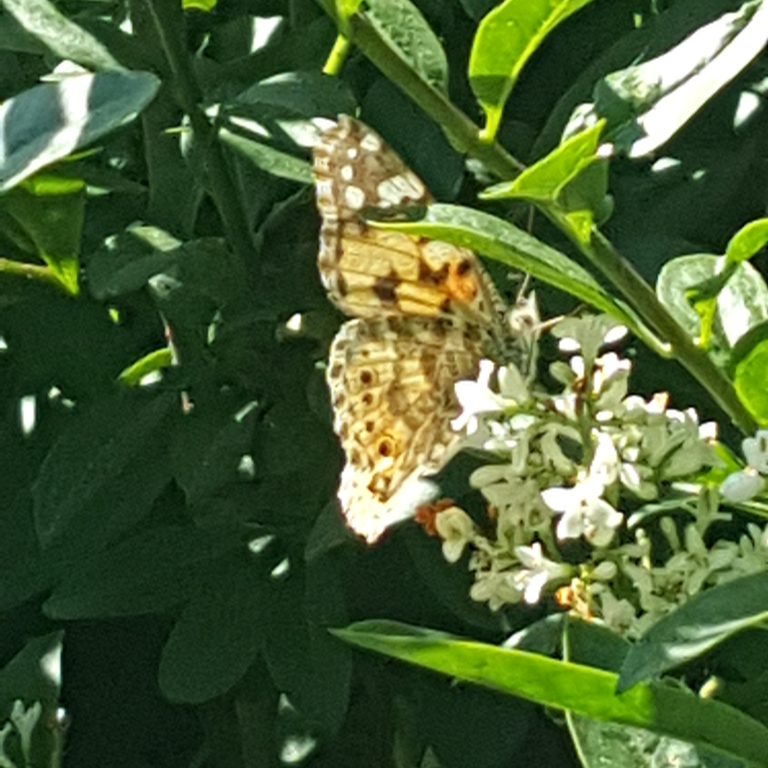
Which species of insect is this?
Vanessa cardui
